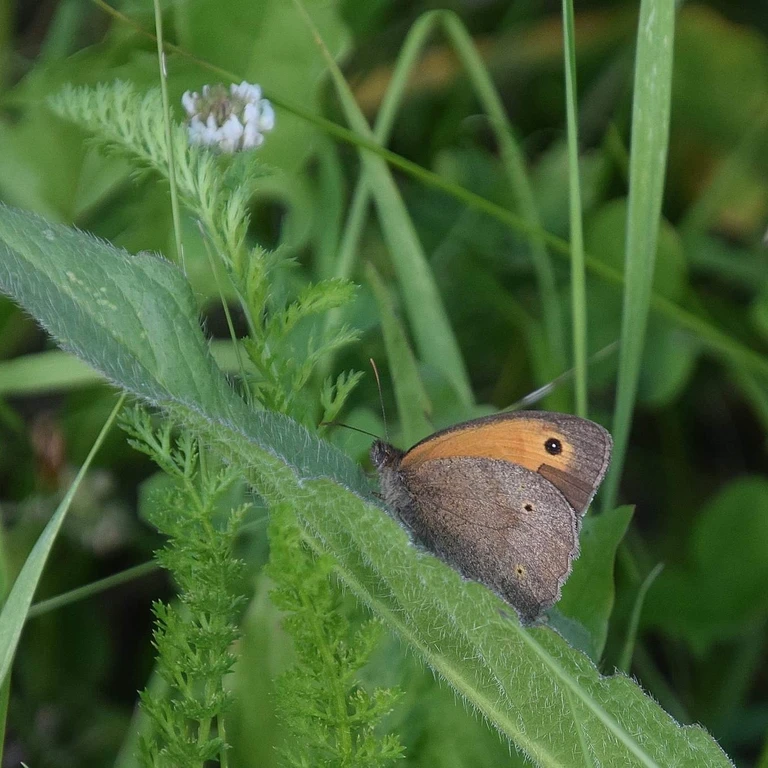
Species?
Maniola jurtina
